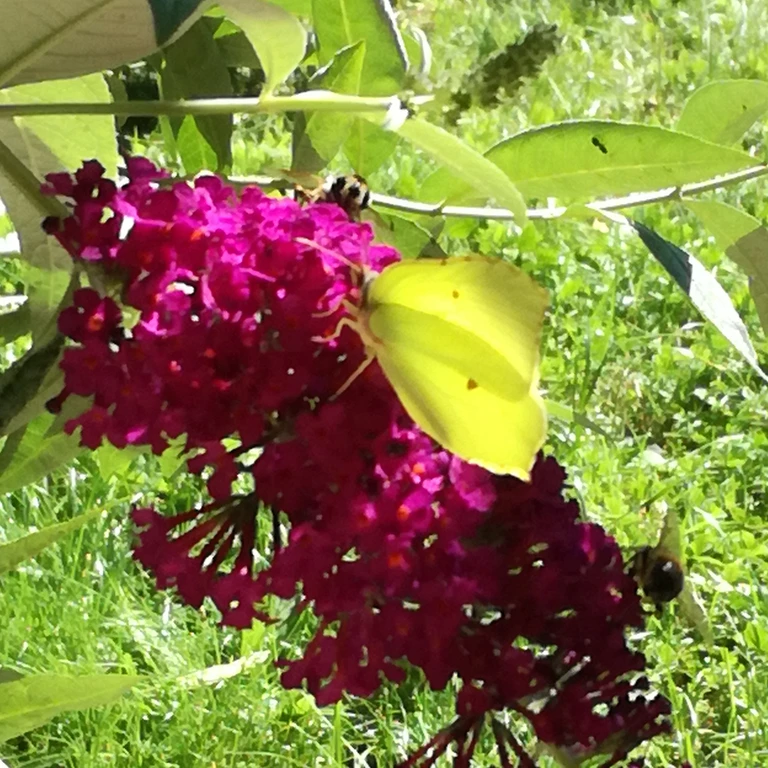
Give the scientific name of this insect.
Gonepteryx rhamni
